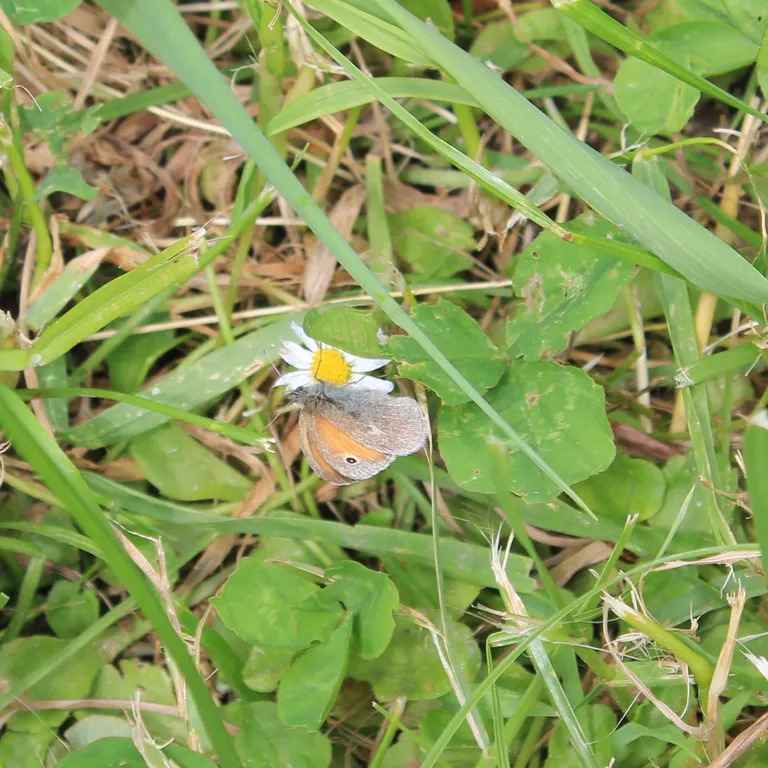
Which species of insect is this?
Coenonympha pamphilus
